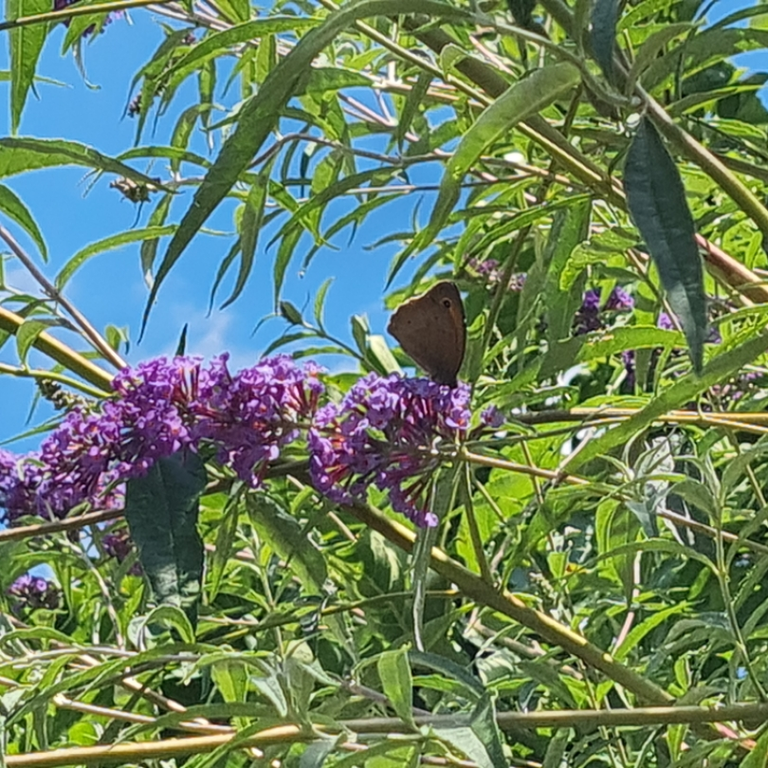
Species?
Maniola jurtina
